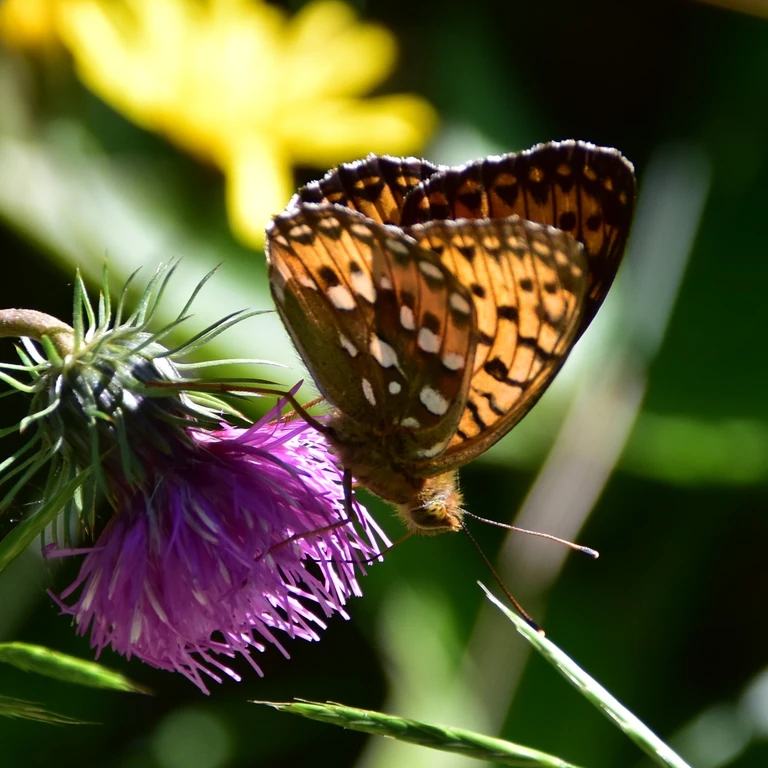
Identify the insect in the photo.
Speyeria aglaja
